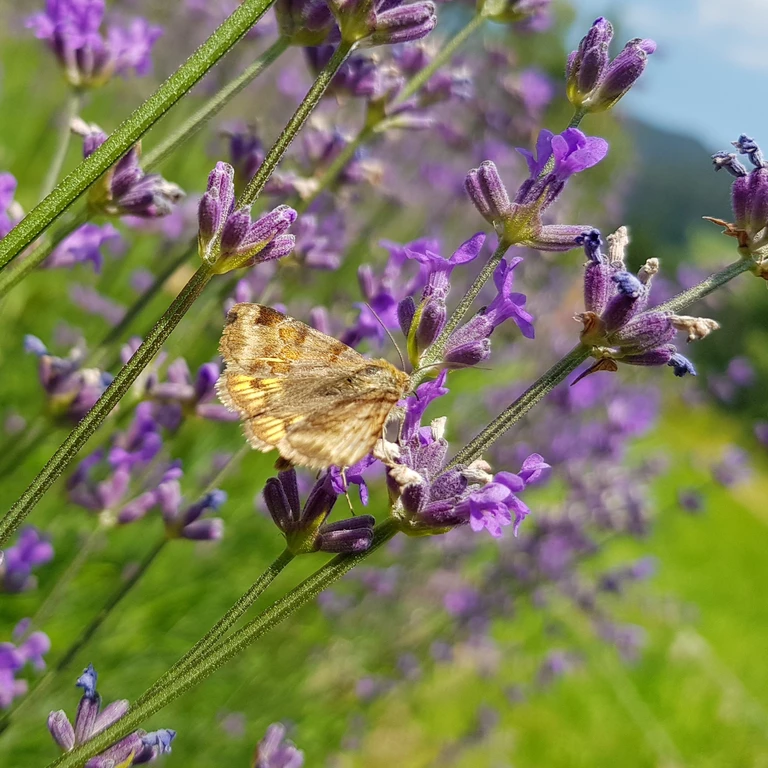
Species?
Euclidia glyphica
